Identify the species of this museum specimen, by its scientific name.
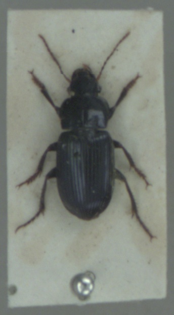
Harpalus rufipalpis
